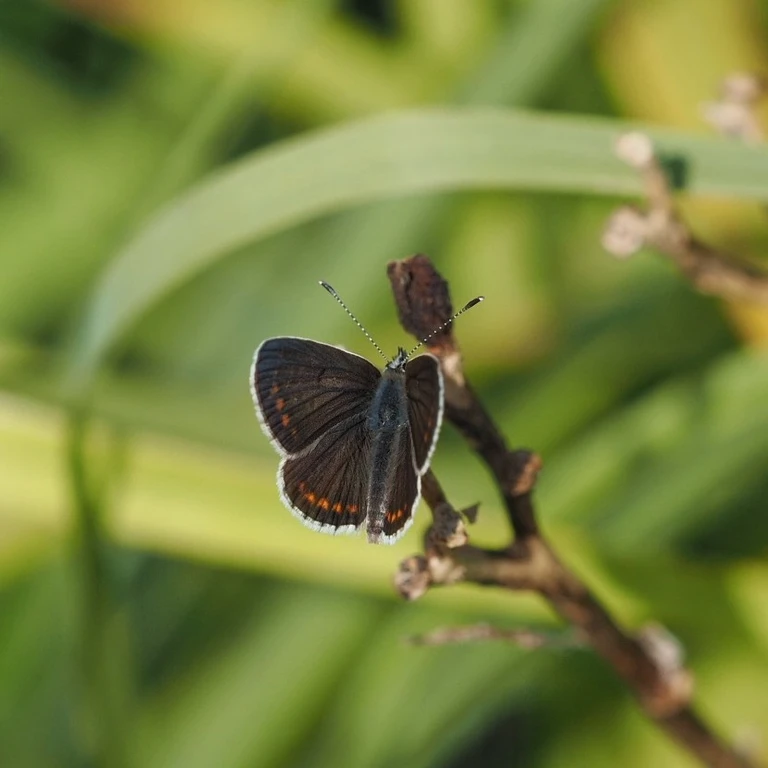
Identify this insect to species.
Aricia agestis/artaxerxes
